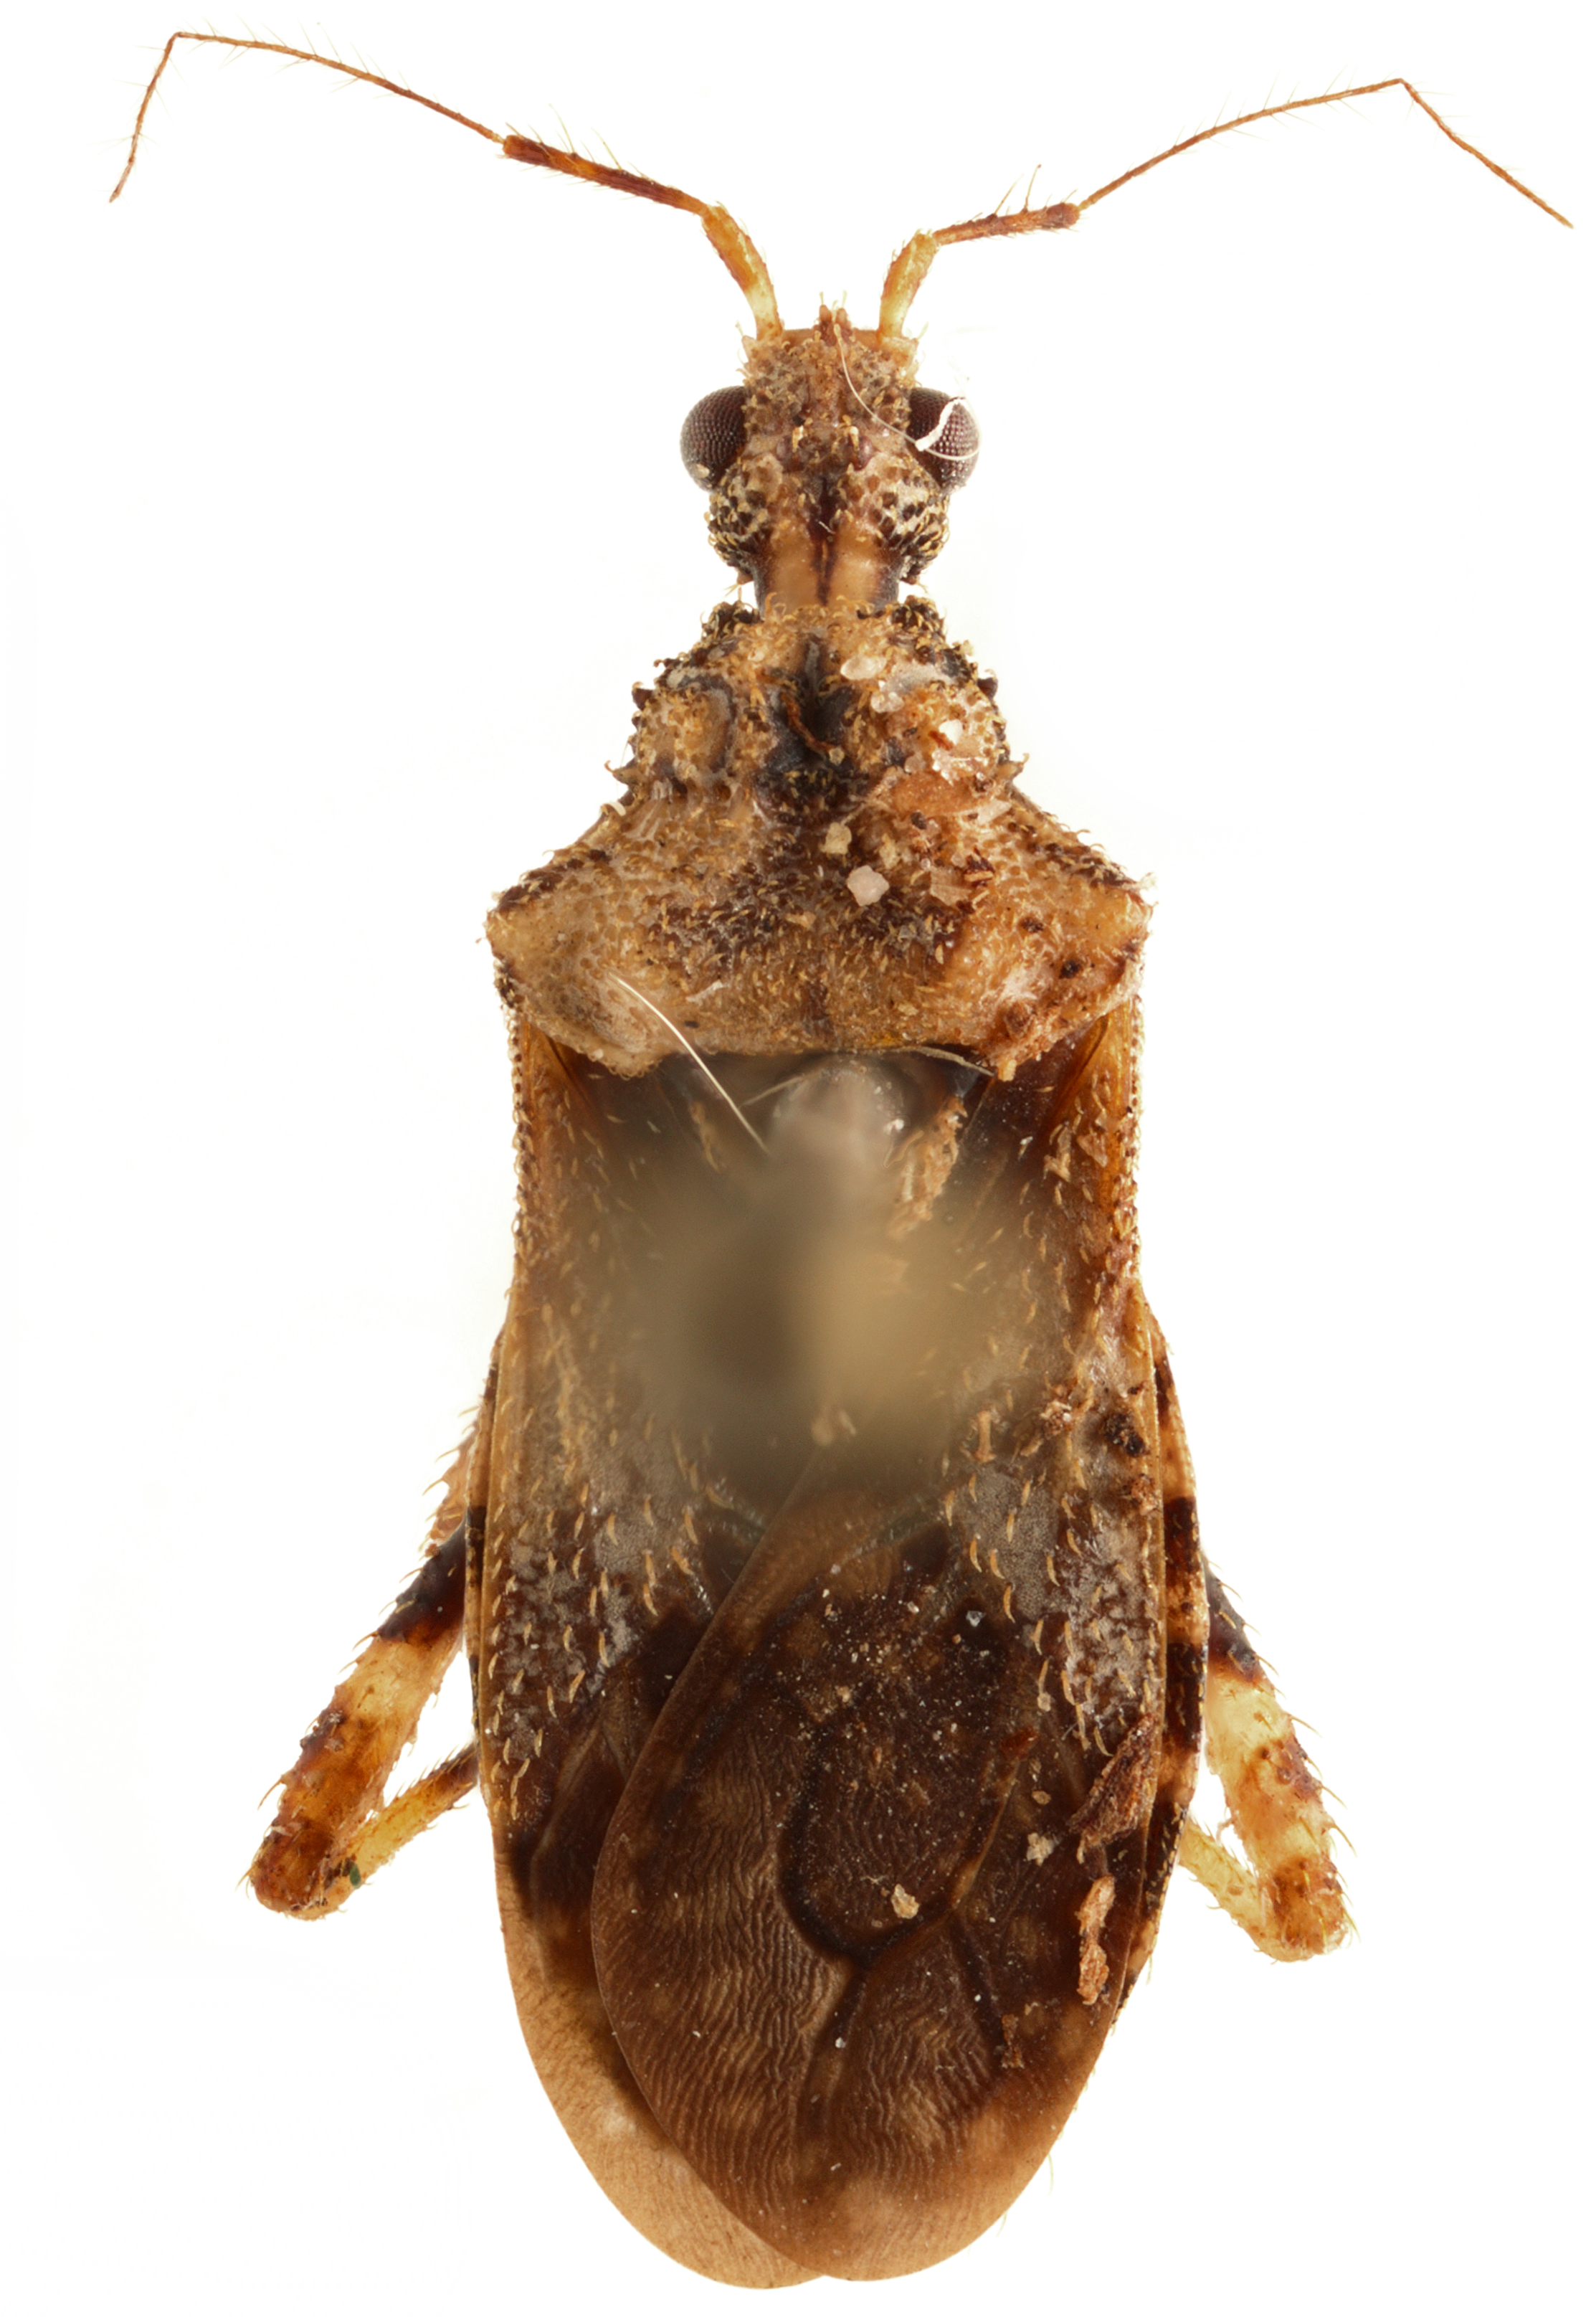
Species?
Nalata setulosa
